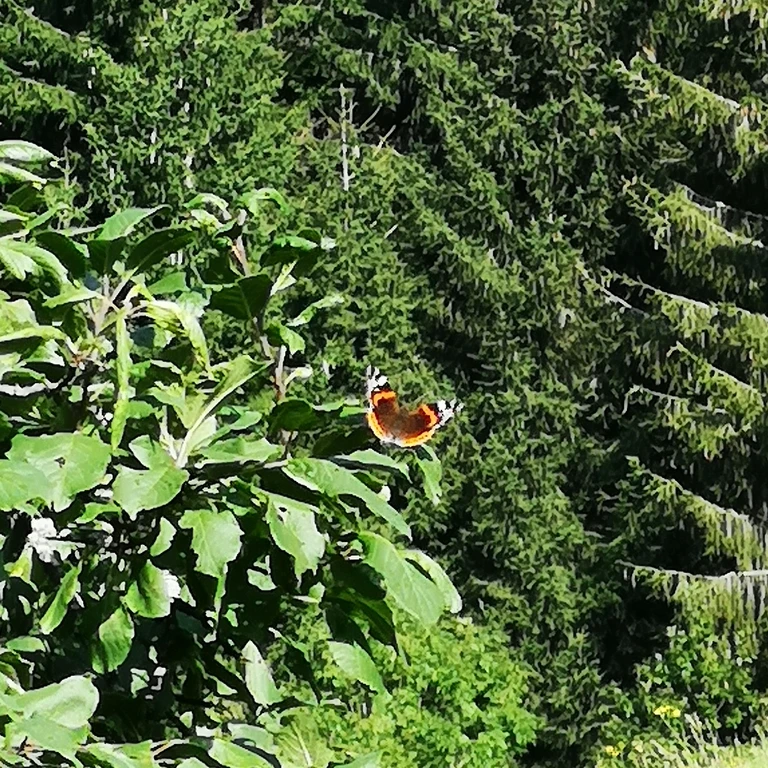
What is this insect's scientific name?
Vanessa atalanta
